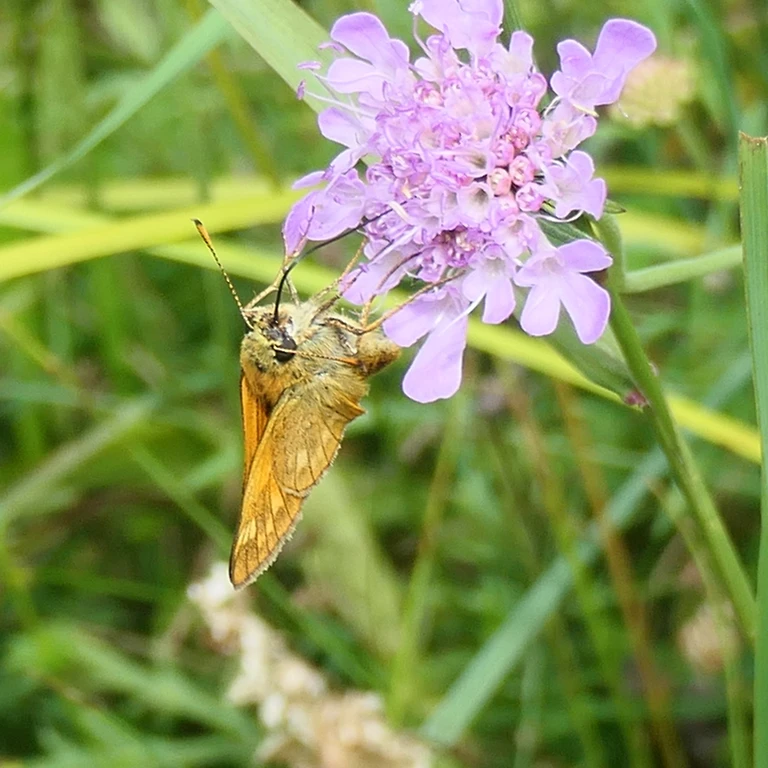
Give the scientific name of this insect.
Ochlodes sylvanus (also Ochlodes venata)
